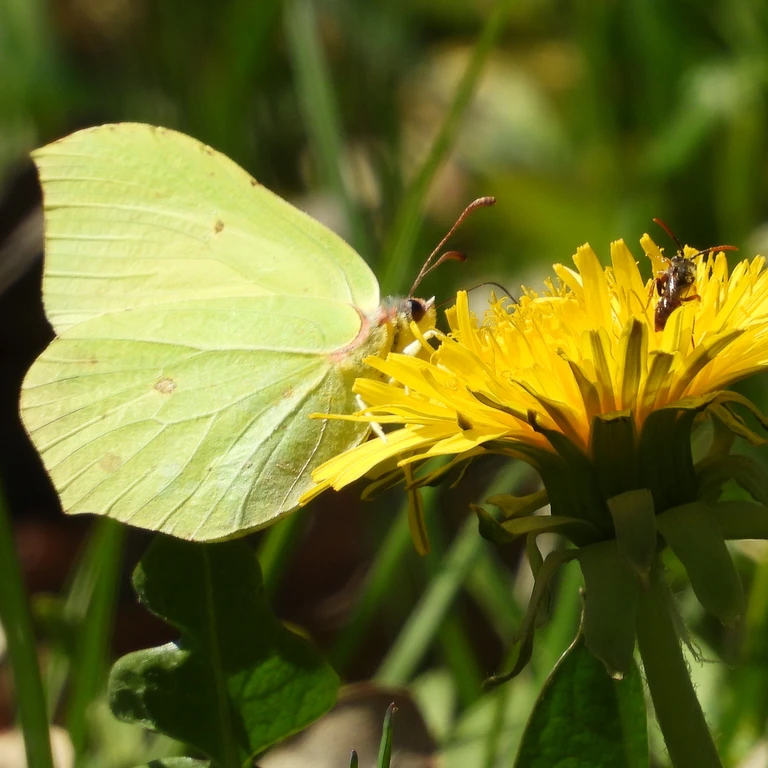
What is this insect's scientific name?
Gonepteryx rhamni
